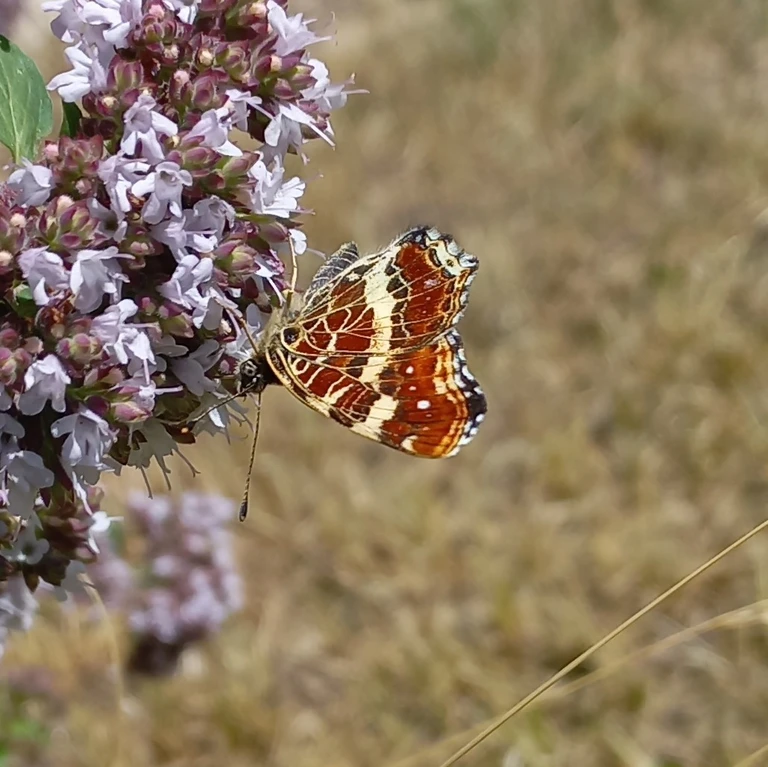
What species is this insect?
Araschnia levana
